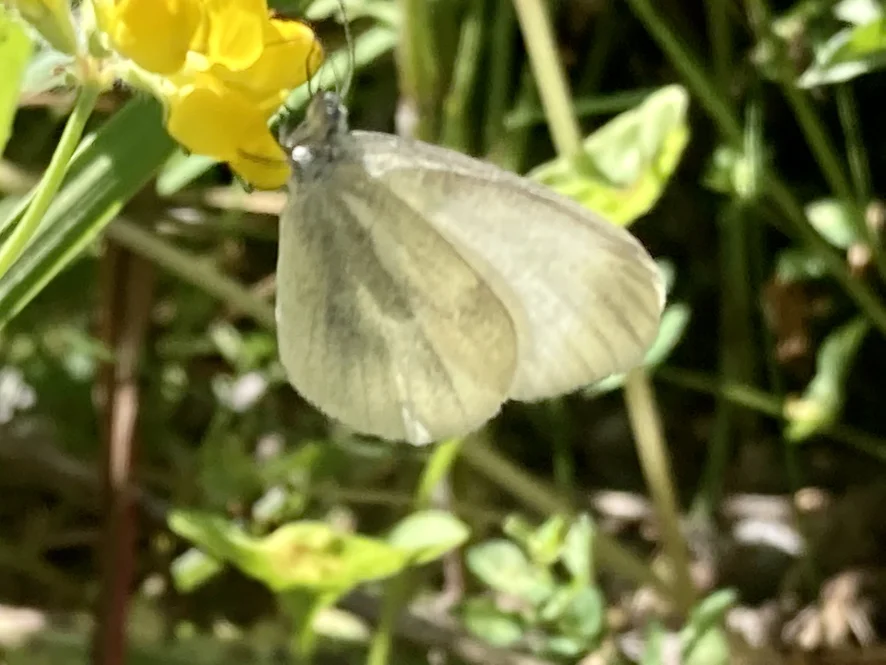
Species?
Leptidea sinapis/juvernica
